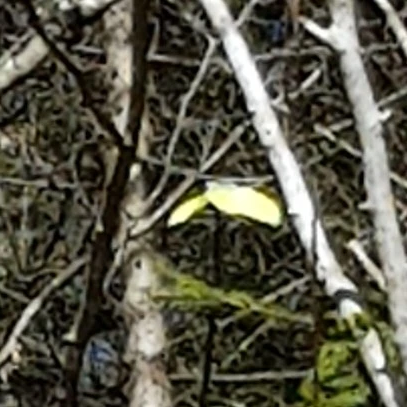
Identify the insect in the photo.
Gonepteryx rhamni
